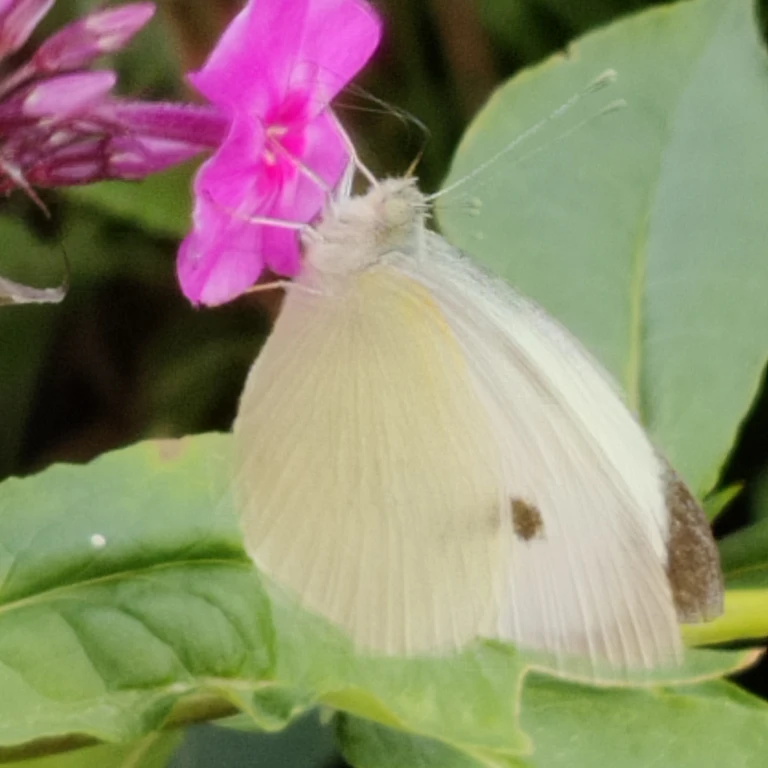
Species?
Pieris brassicae
